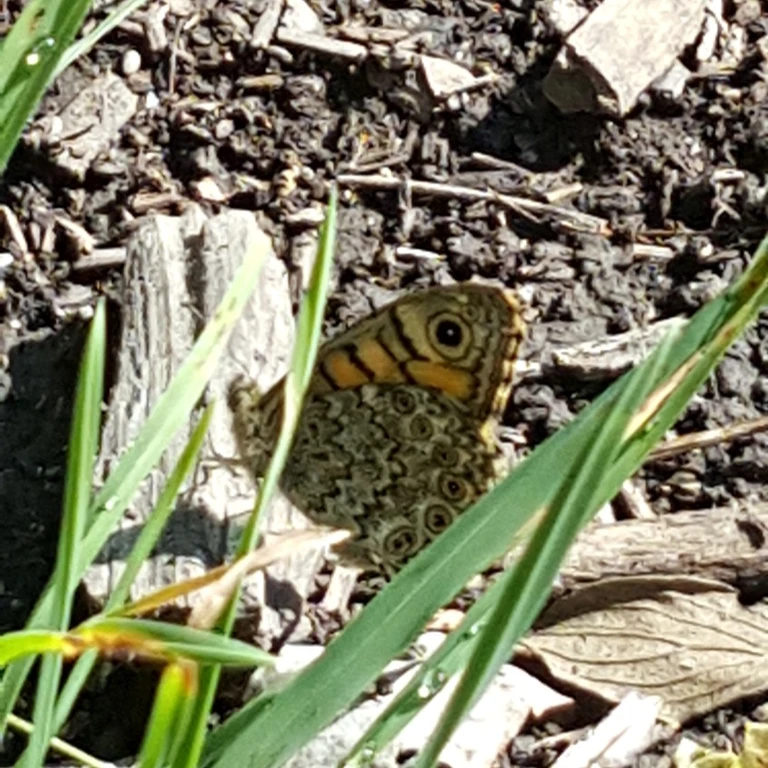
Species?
Lasiommata megera (also Pararge megera)
